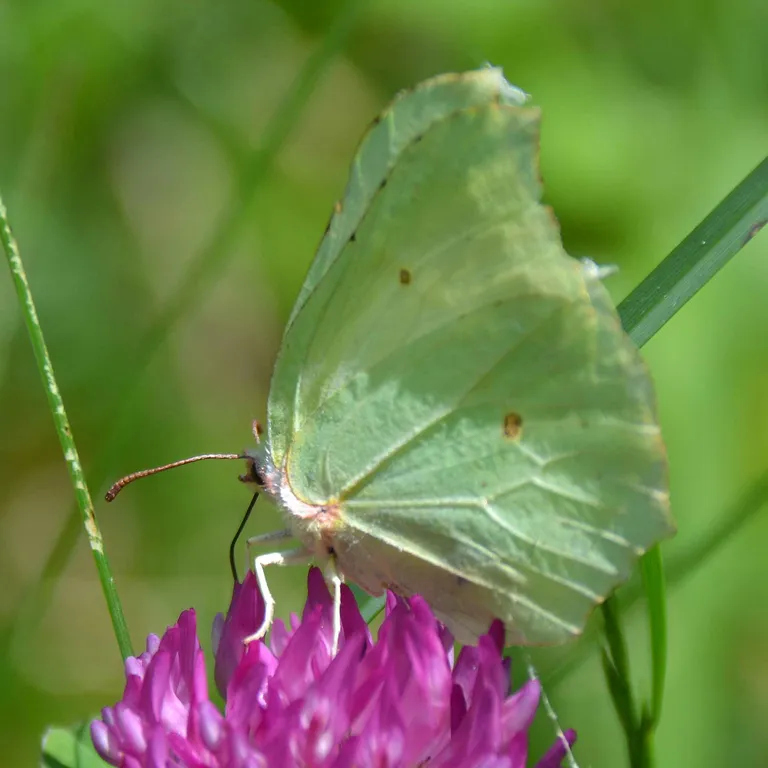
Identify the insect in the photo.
Gonepteryx rhamni
